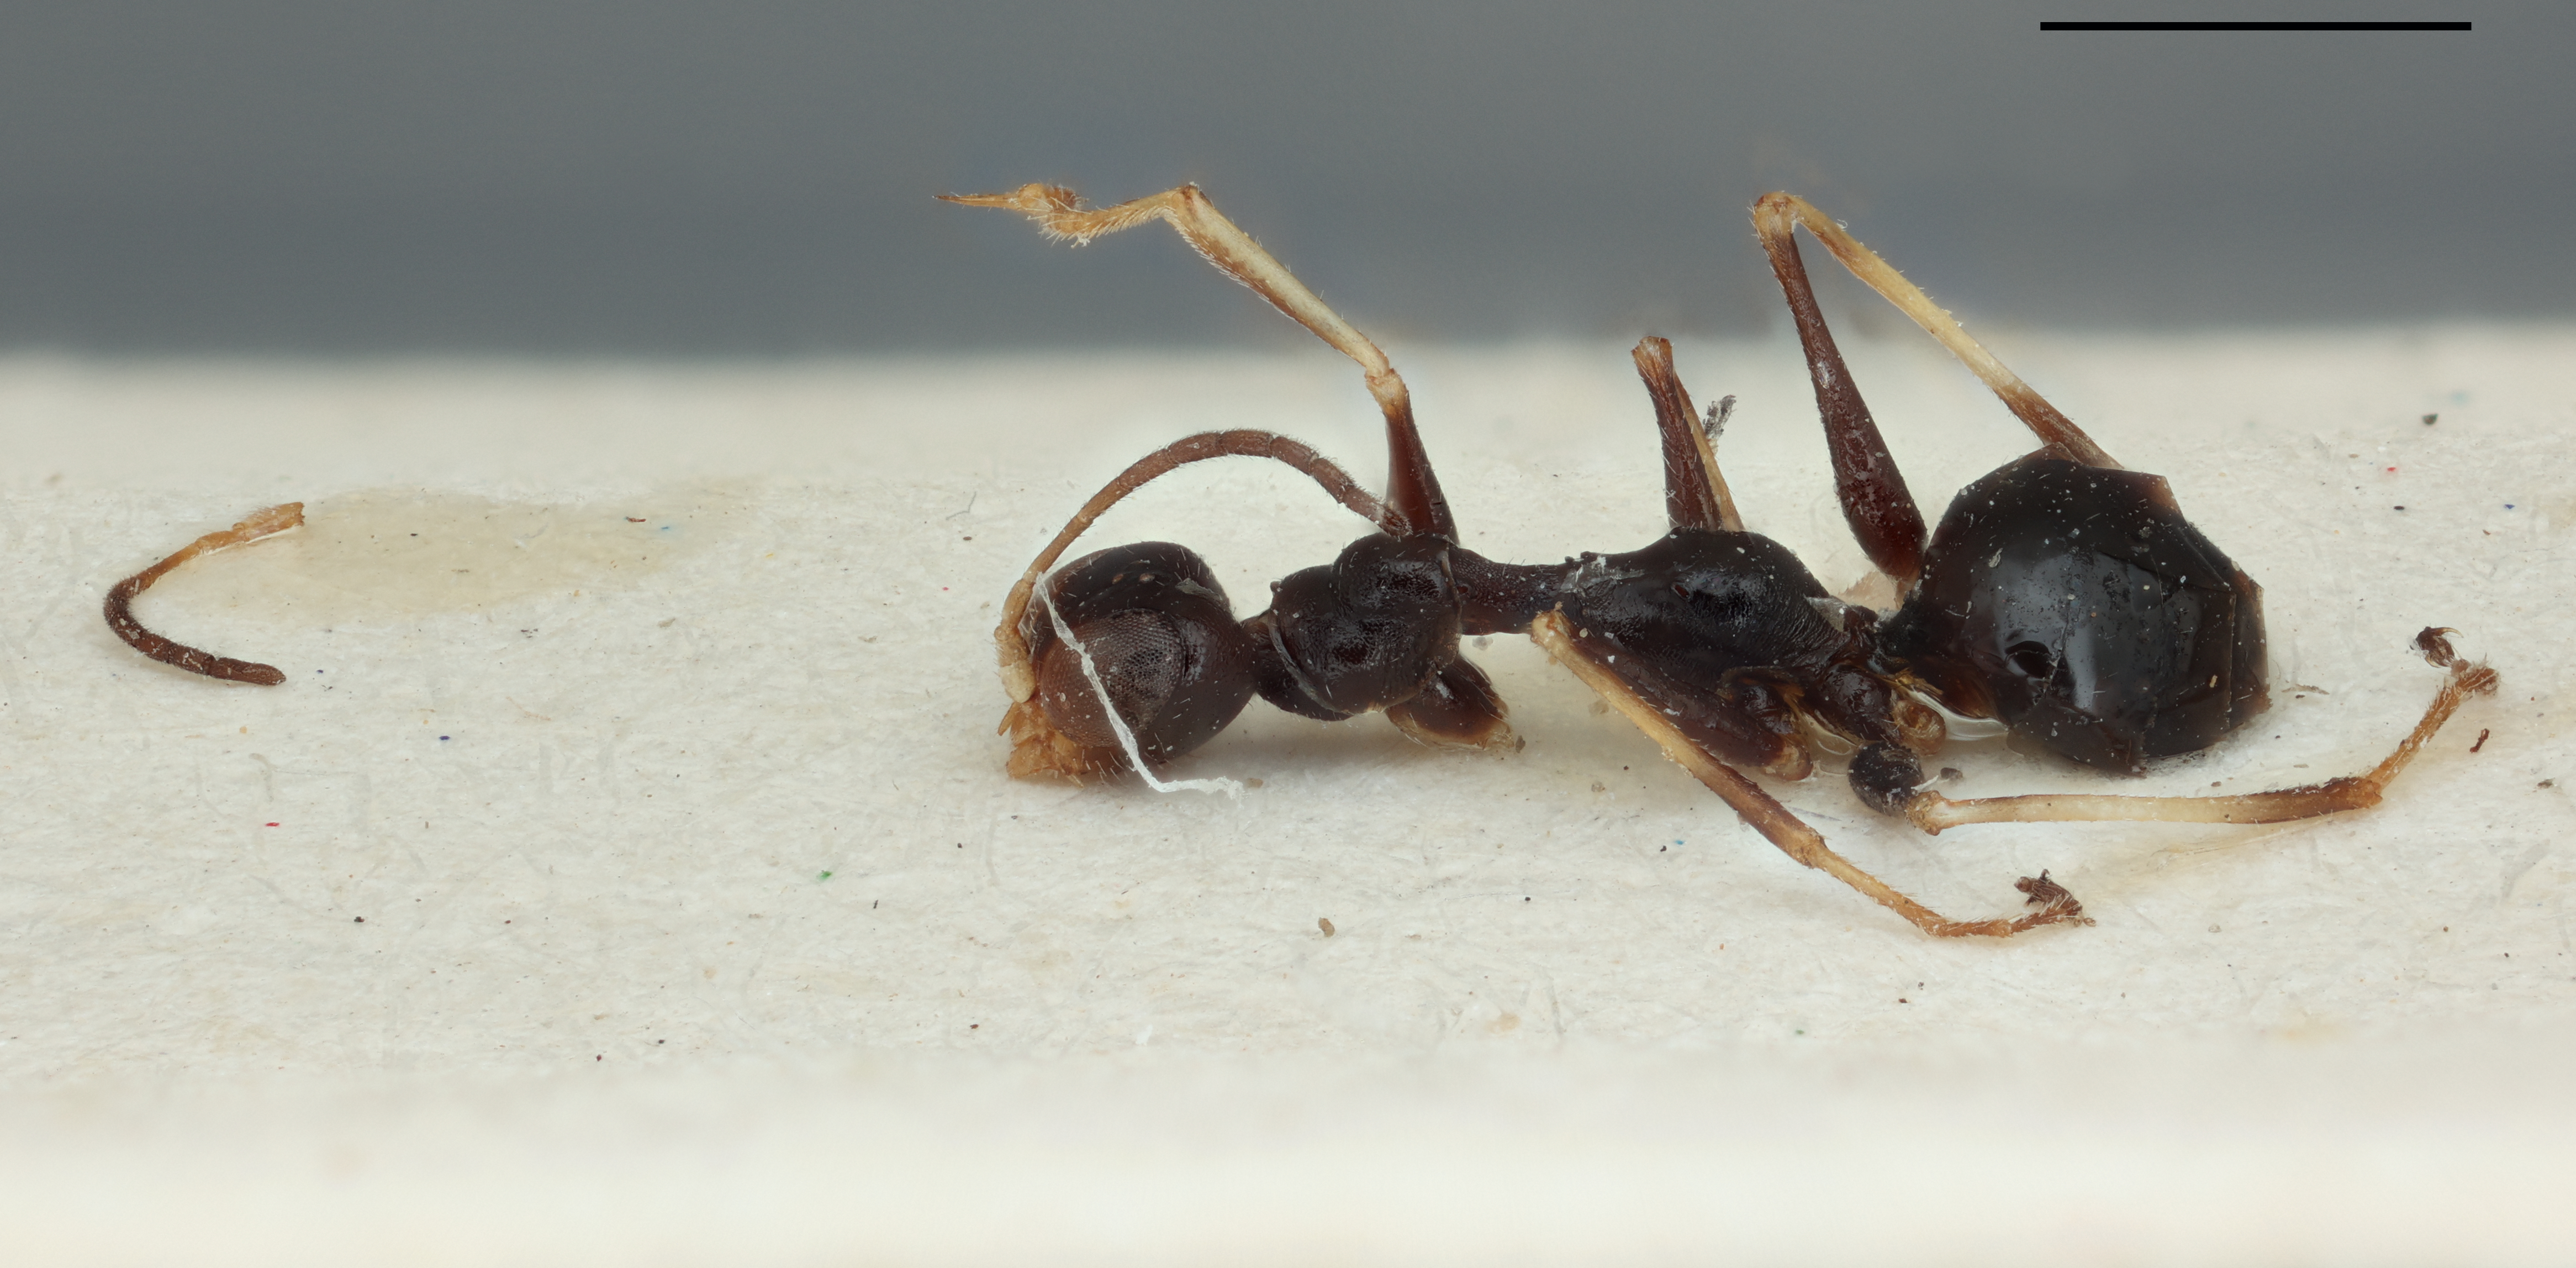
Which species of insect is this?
Epigonatopus americanus
